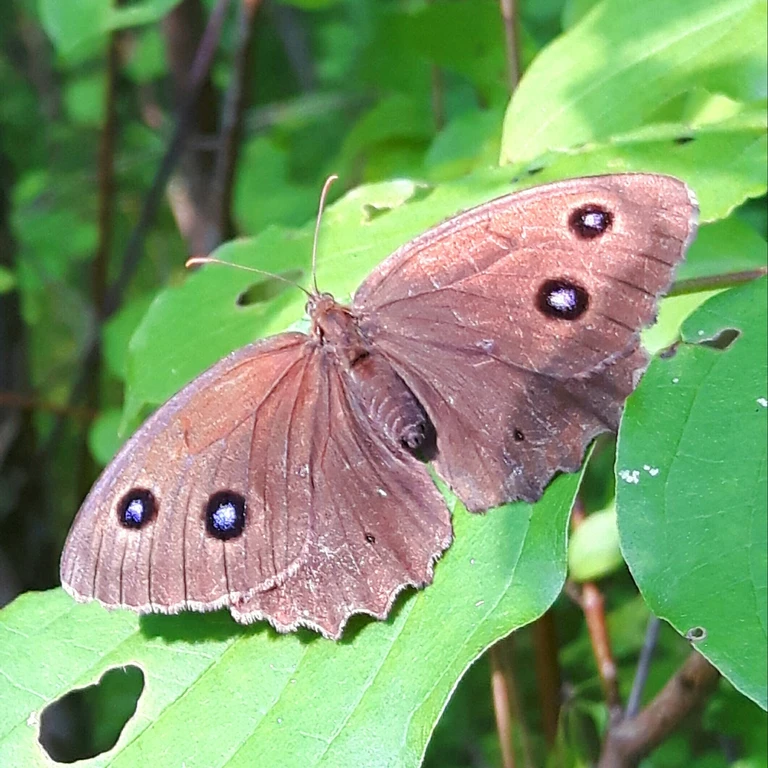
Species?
Minois dryas
